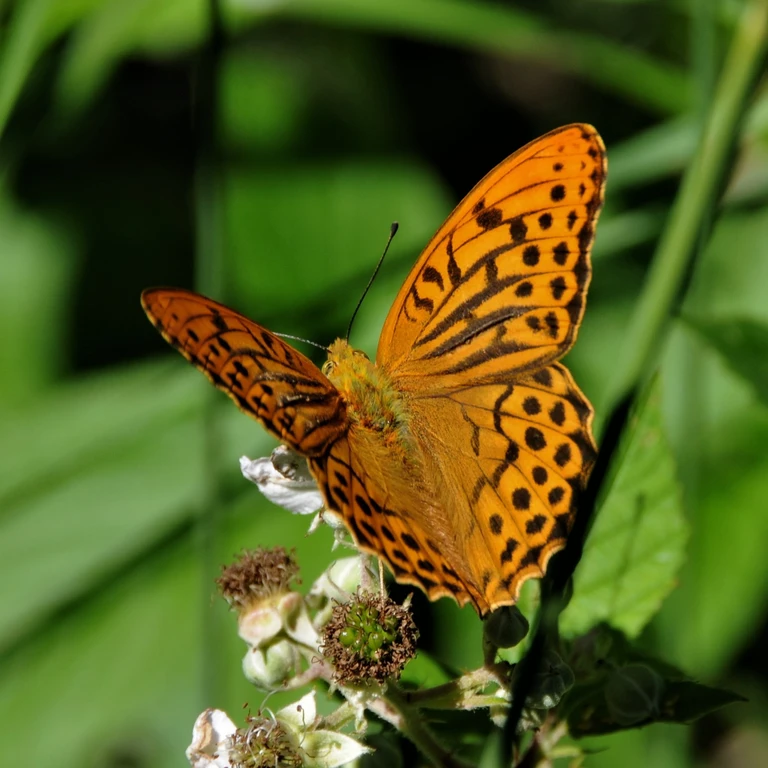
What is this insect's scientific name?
Argynnis paphia
